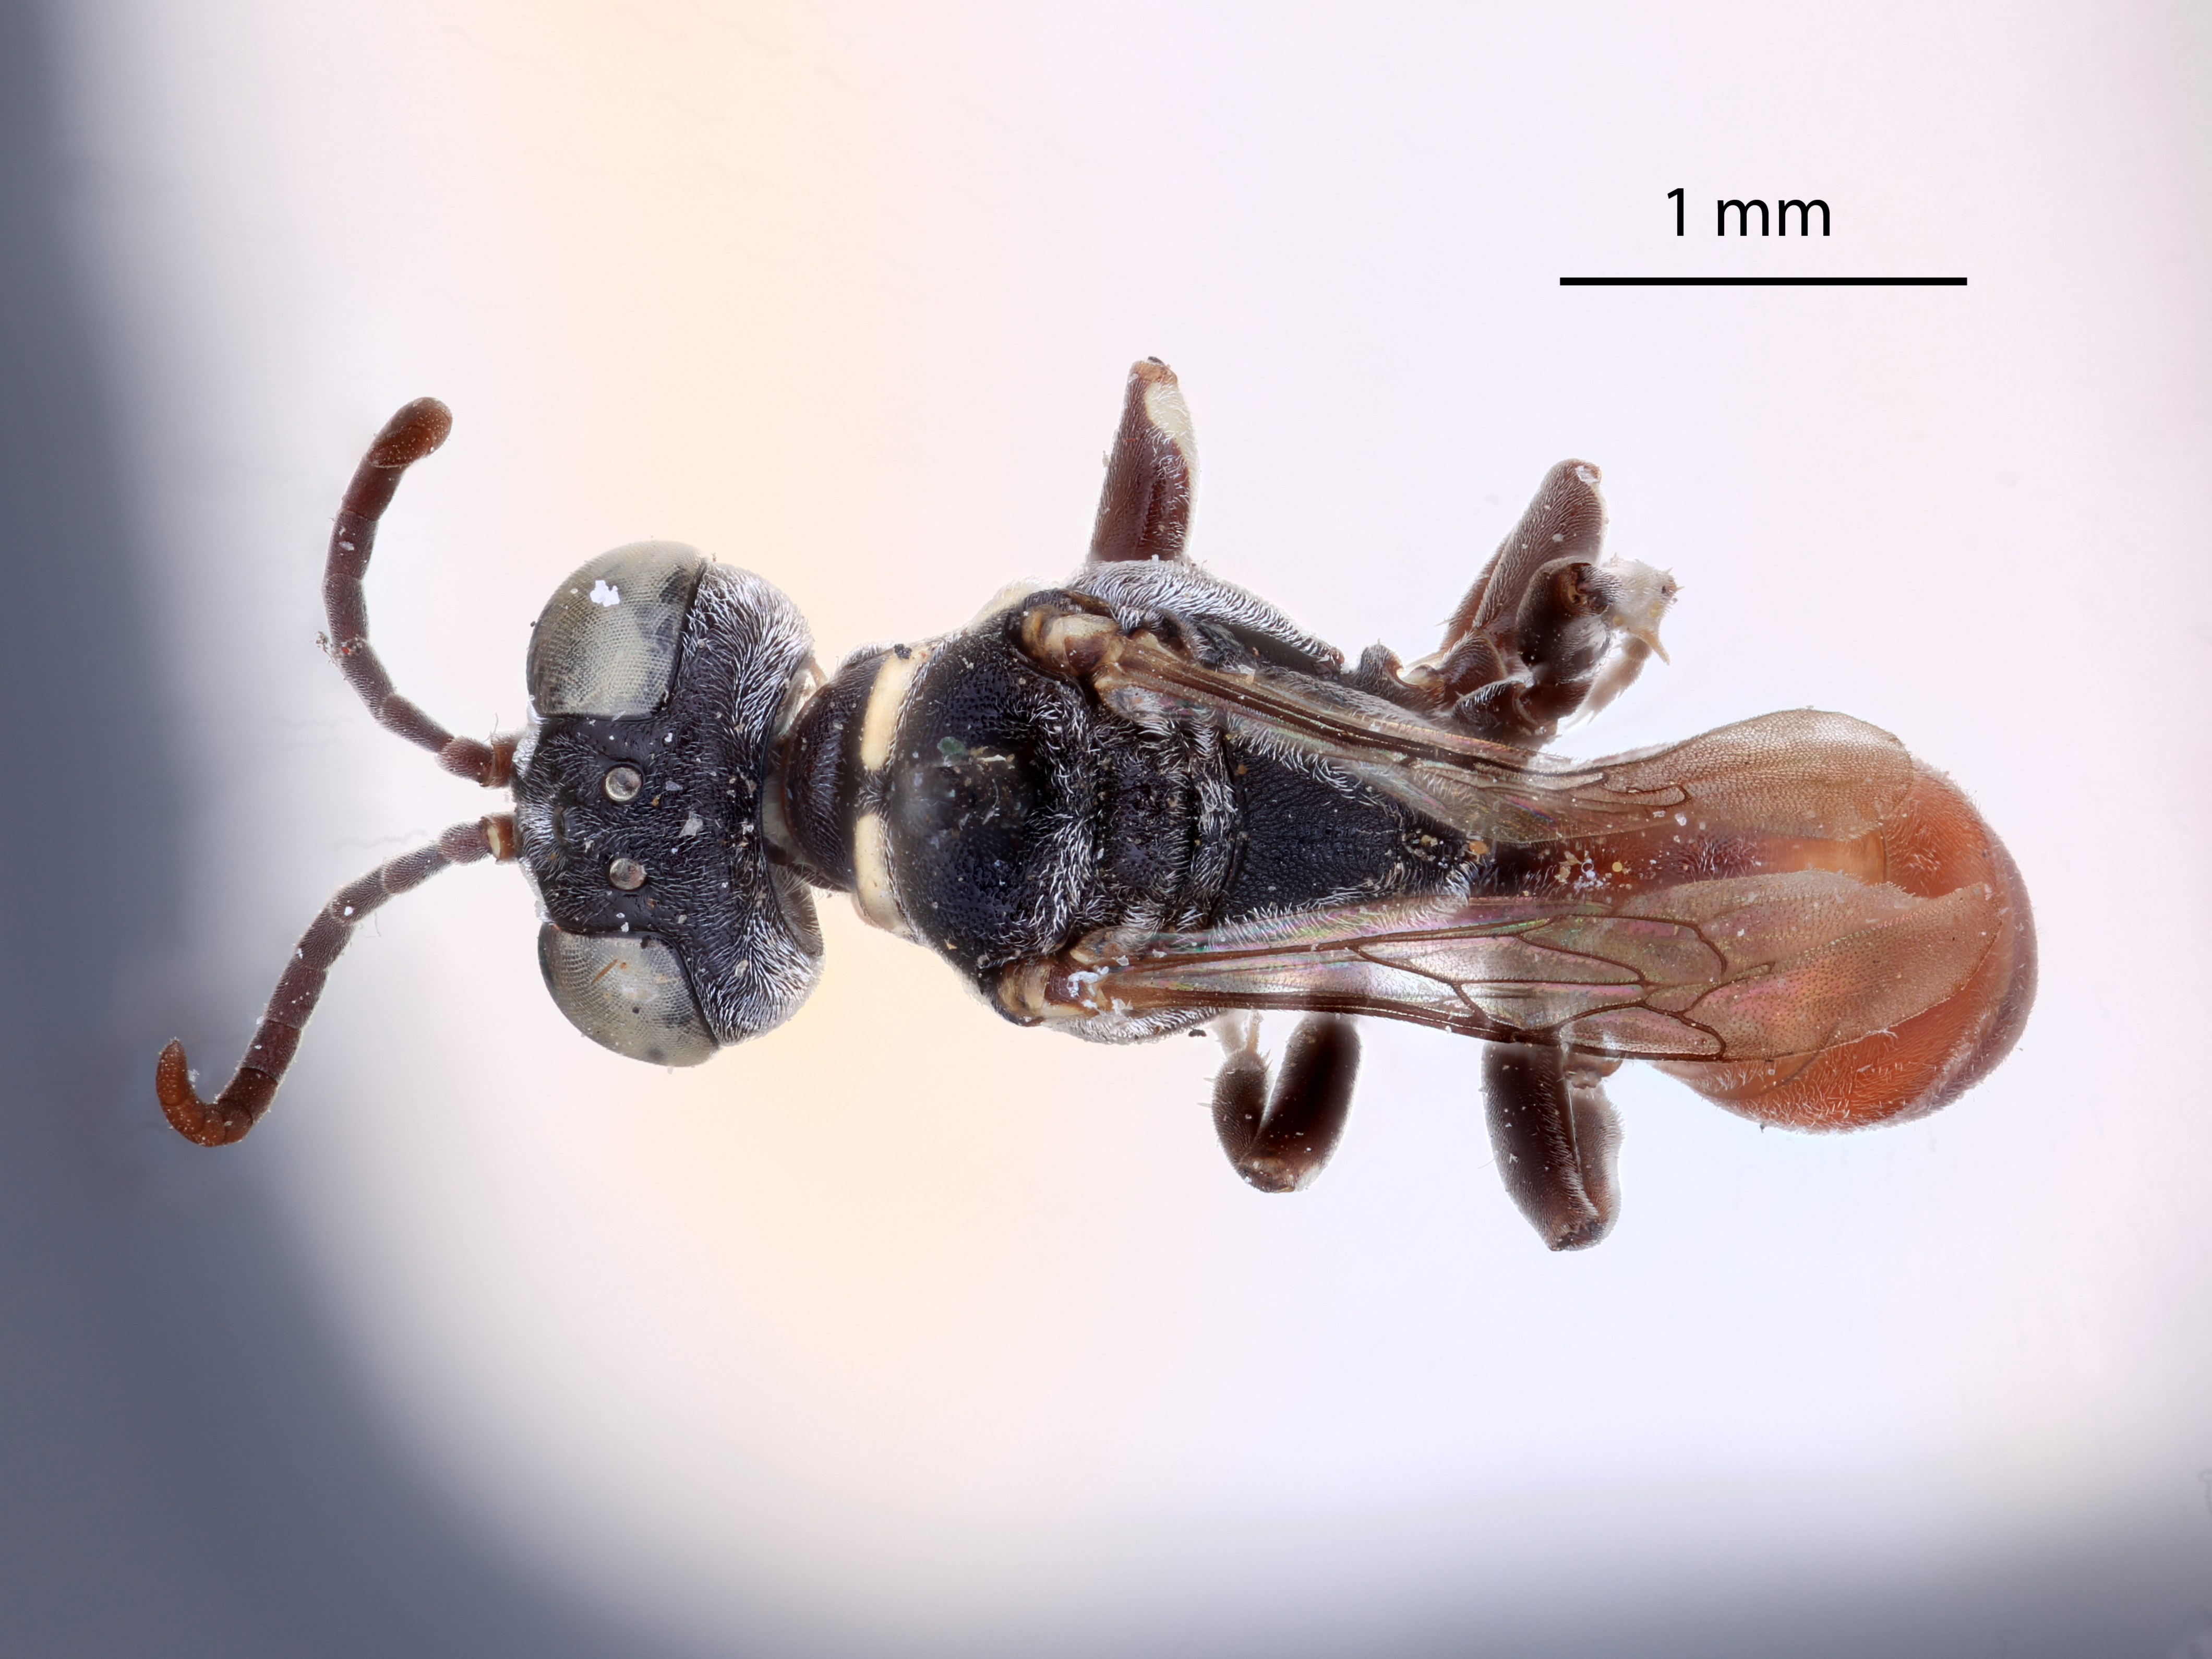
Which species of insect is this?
Niteliopsis vierecki
